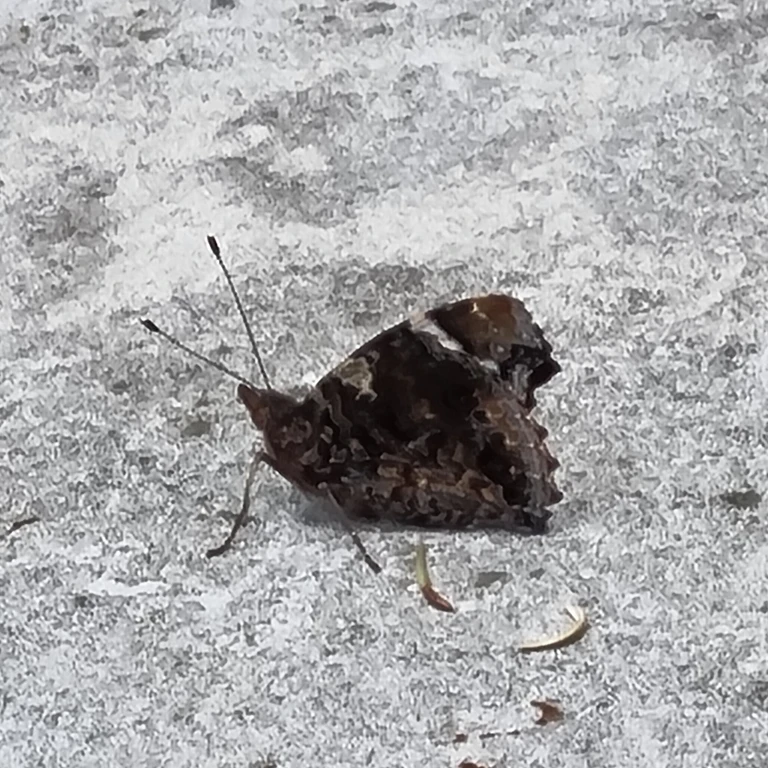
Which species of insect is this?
Vanessa atalanta
